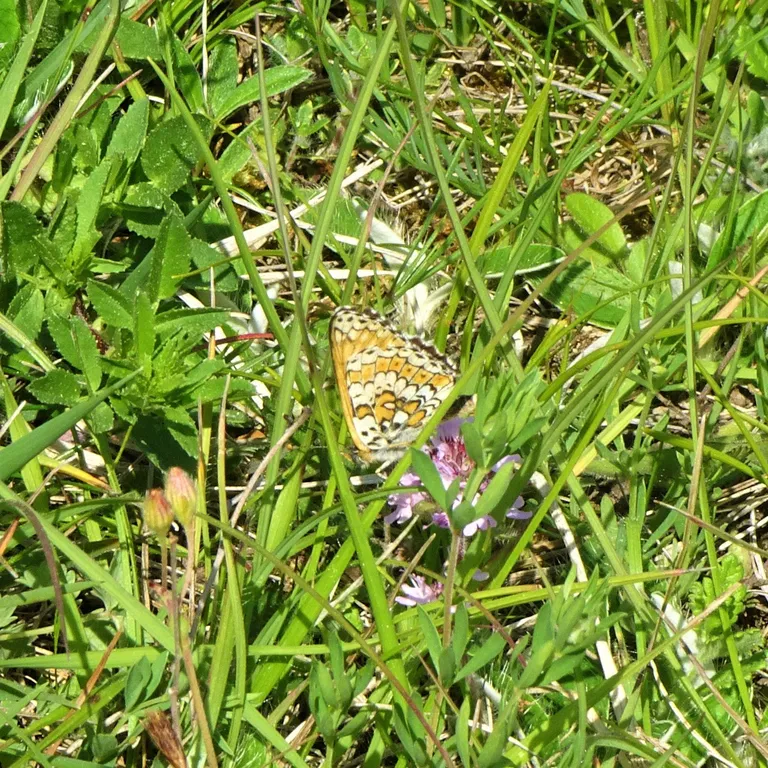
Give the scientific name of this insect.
Melitaea cinxia
